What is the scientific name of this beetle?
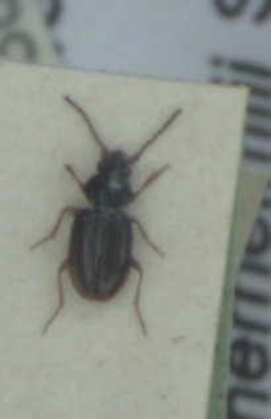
Bembidion mannerheimii
